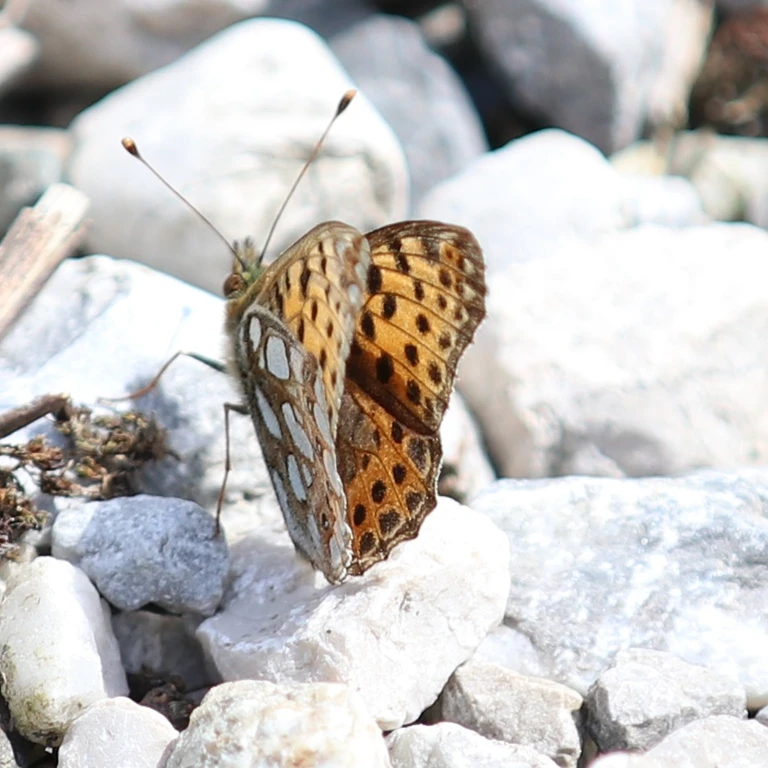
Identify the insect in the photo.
Issoria lathonia
